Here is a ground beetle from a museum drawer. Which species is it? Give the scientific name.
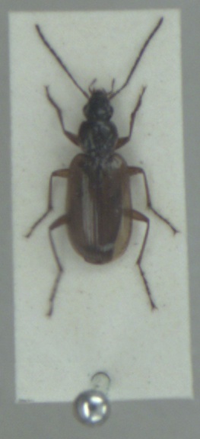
Agonum piceum
